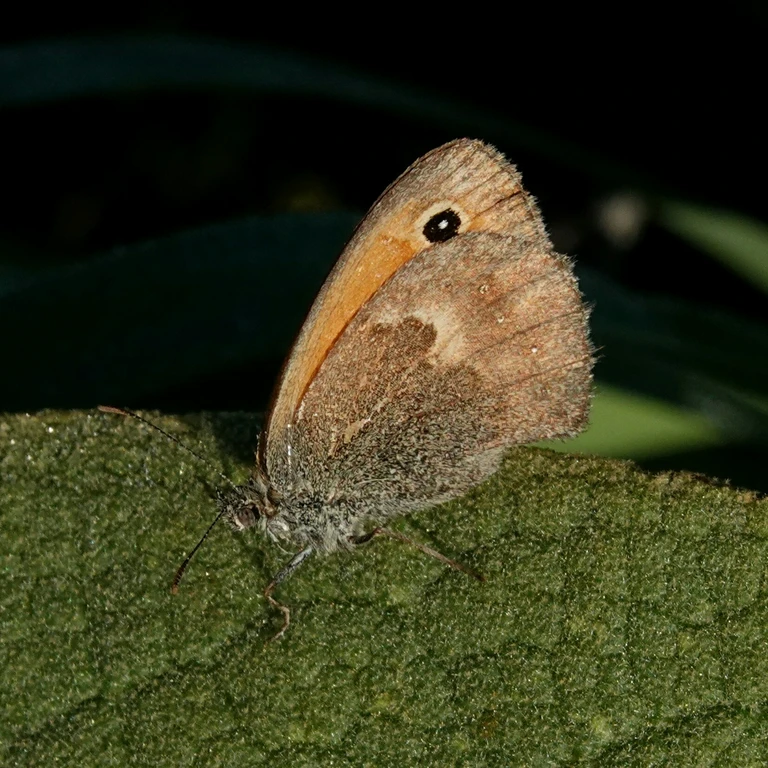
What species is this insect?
Coenonympha pamphilus
